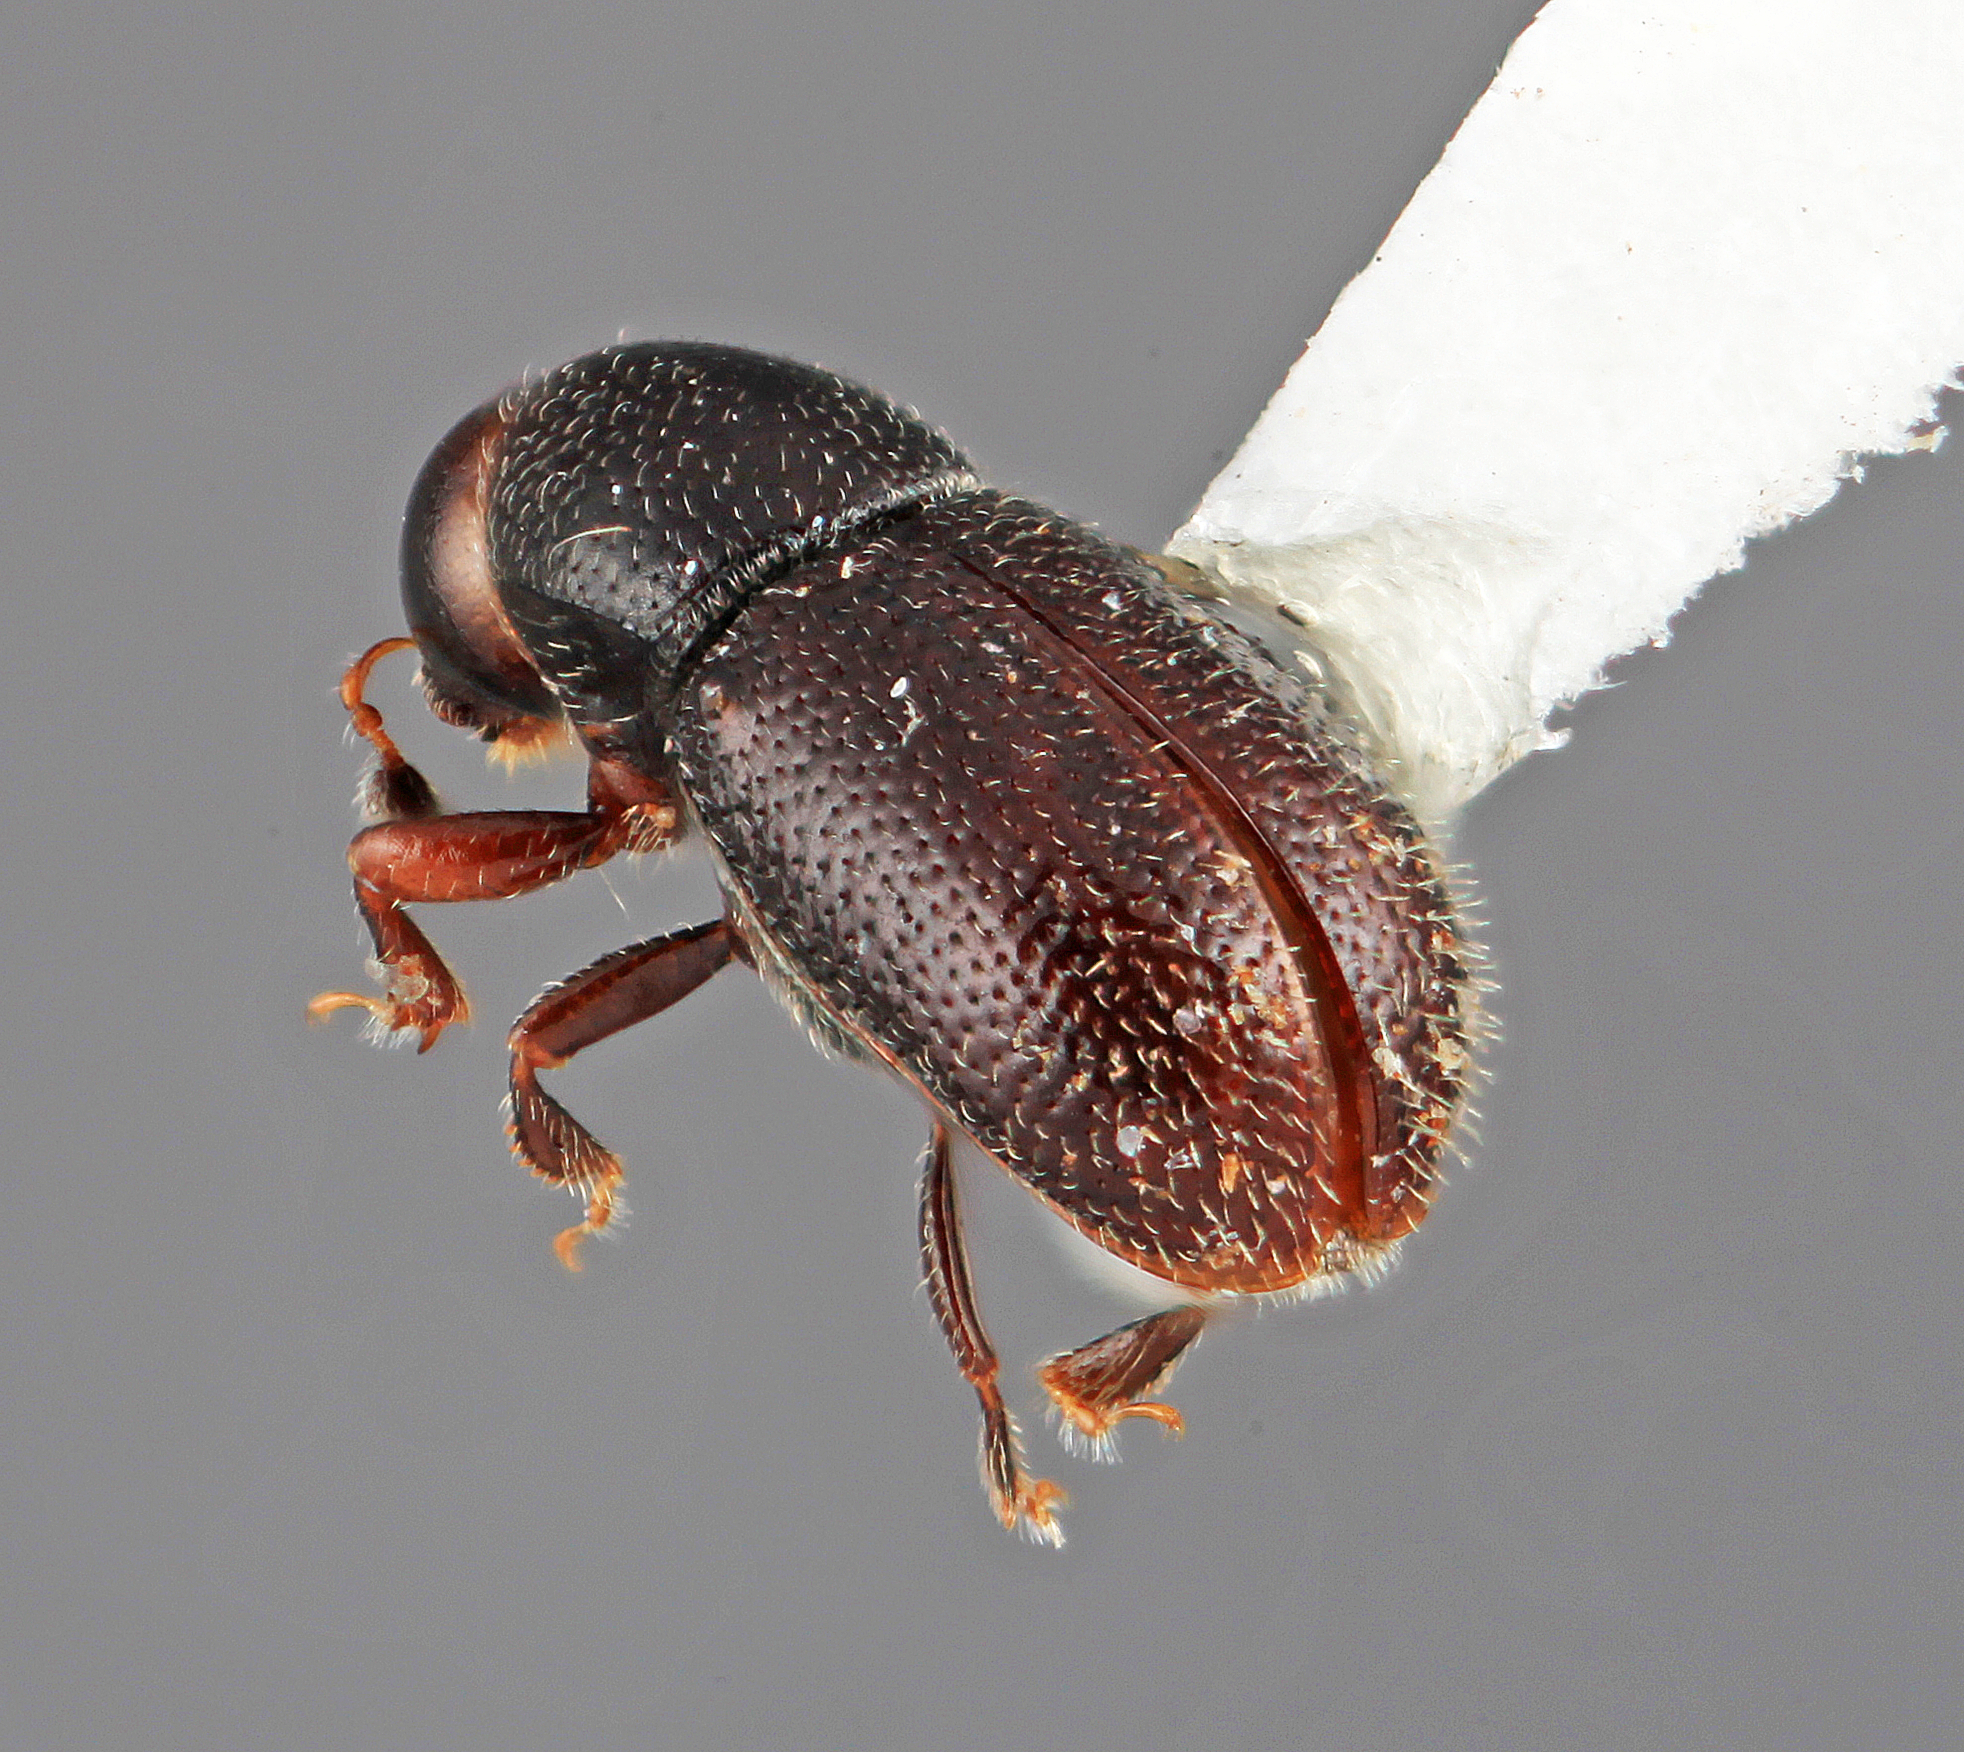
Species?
Scolytodes decorus
